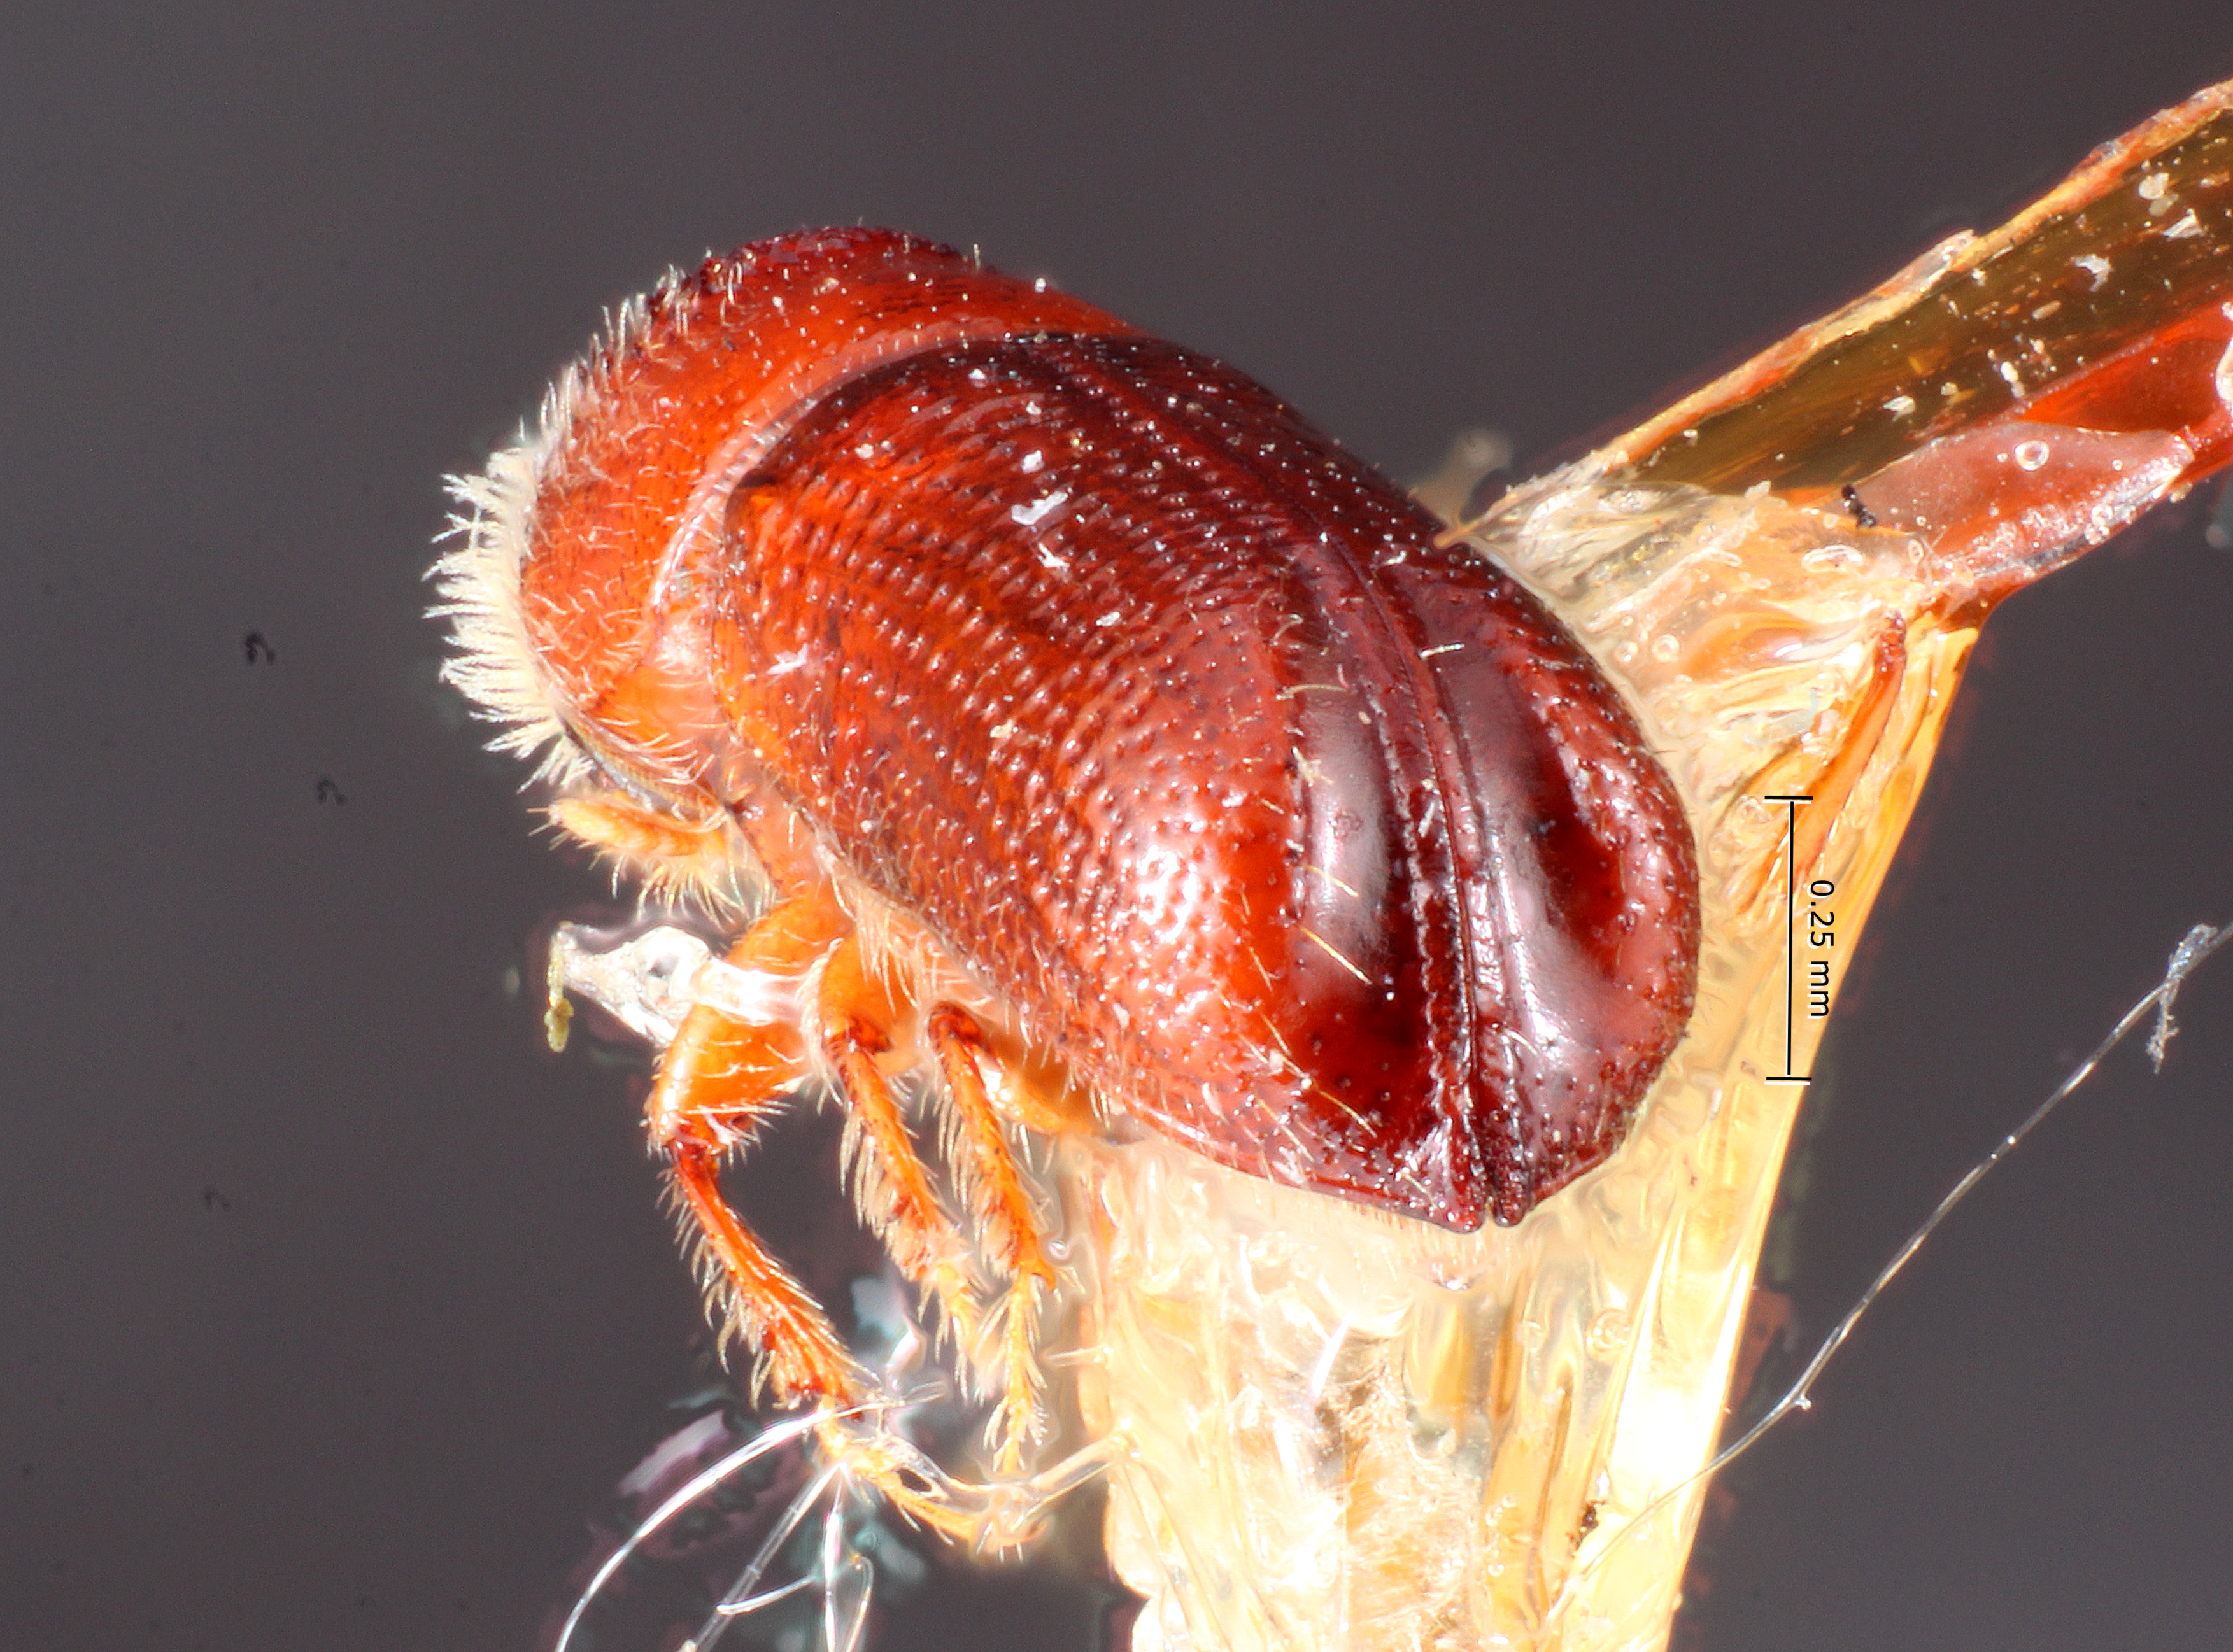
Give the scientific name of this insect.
Pityophthorus acutus
